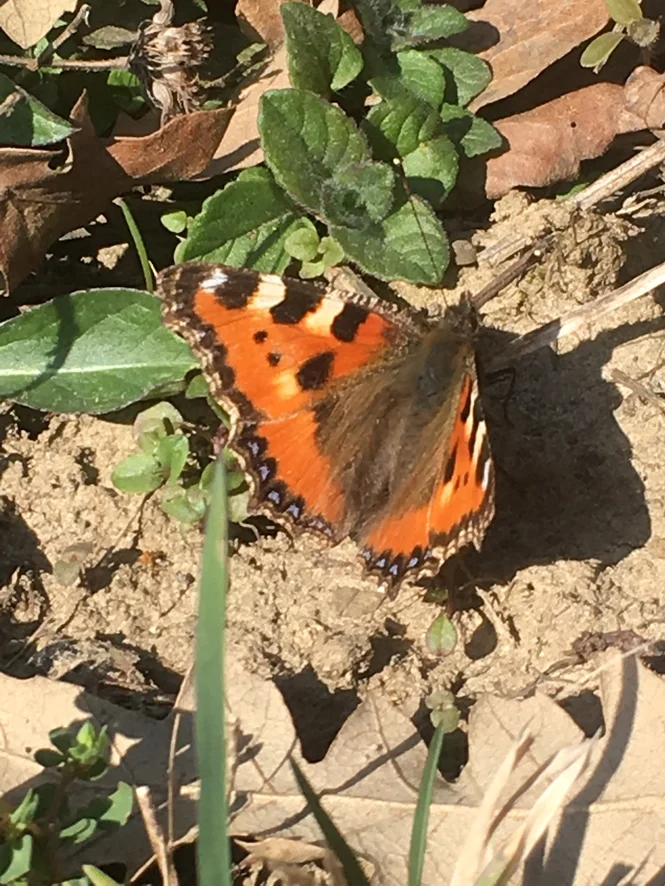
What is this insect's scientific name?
Aglais urticae
